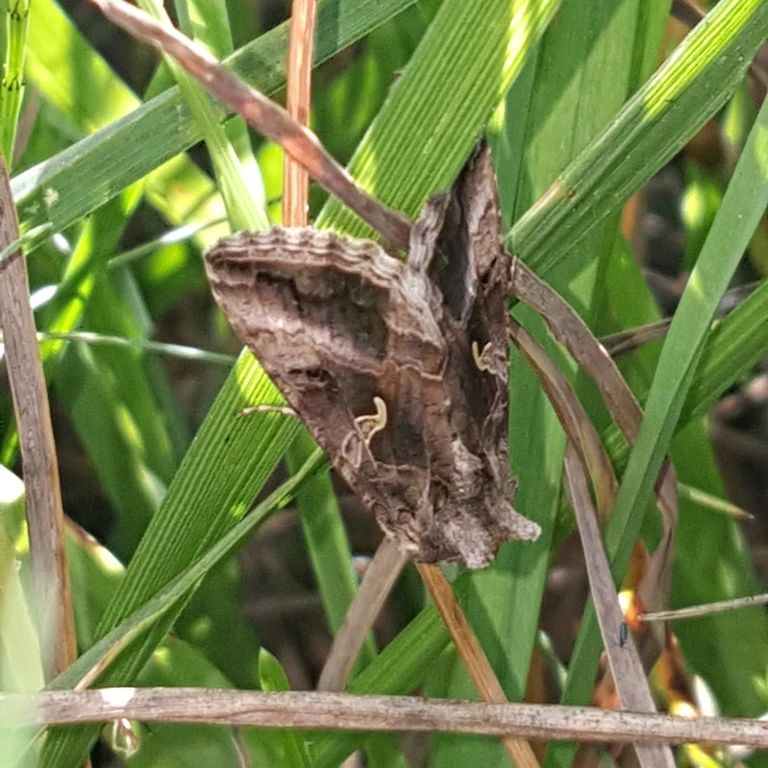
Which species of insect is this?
Autographa gamma
